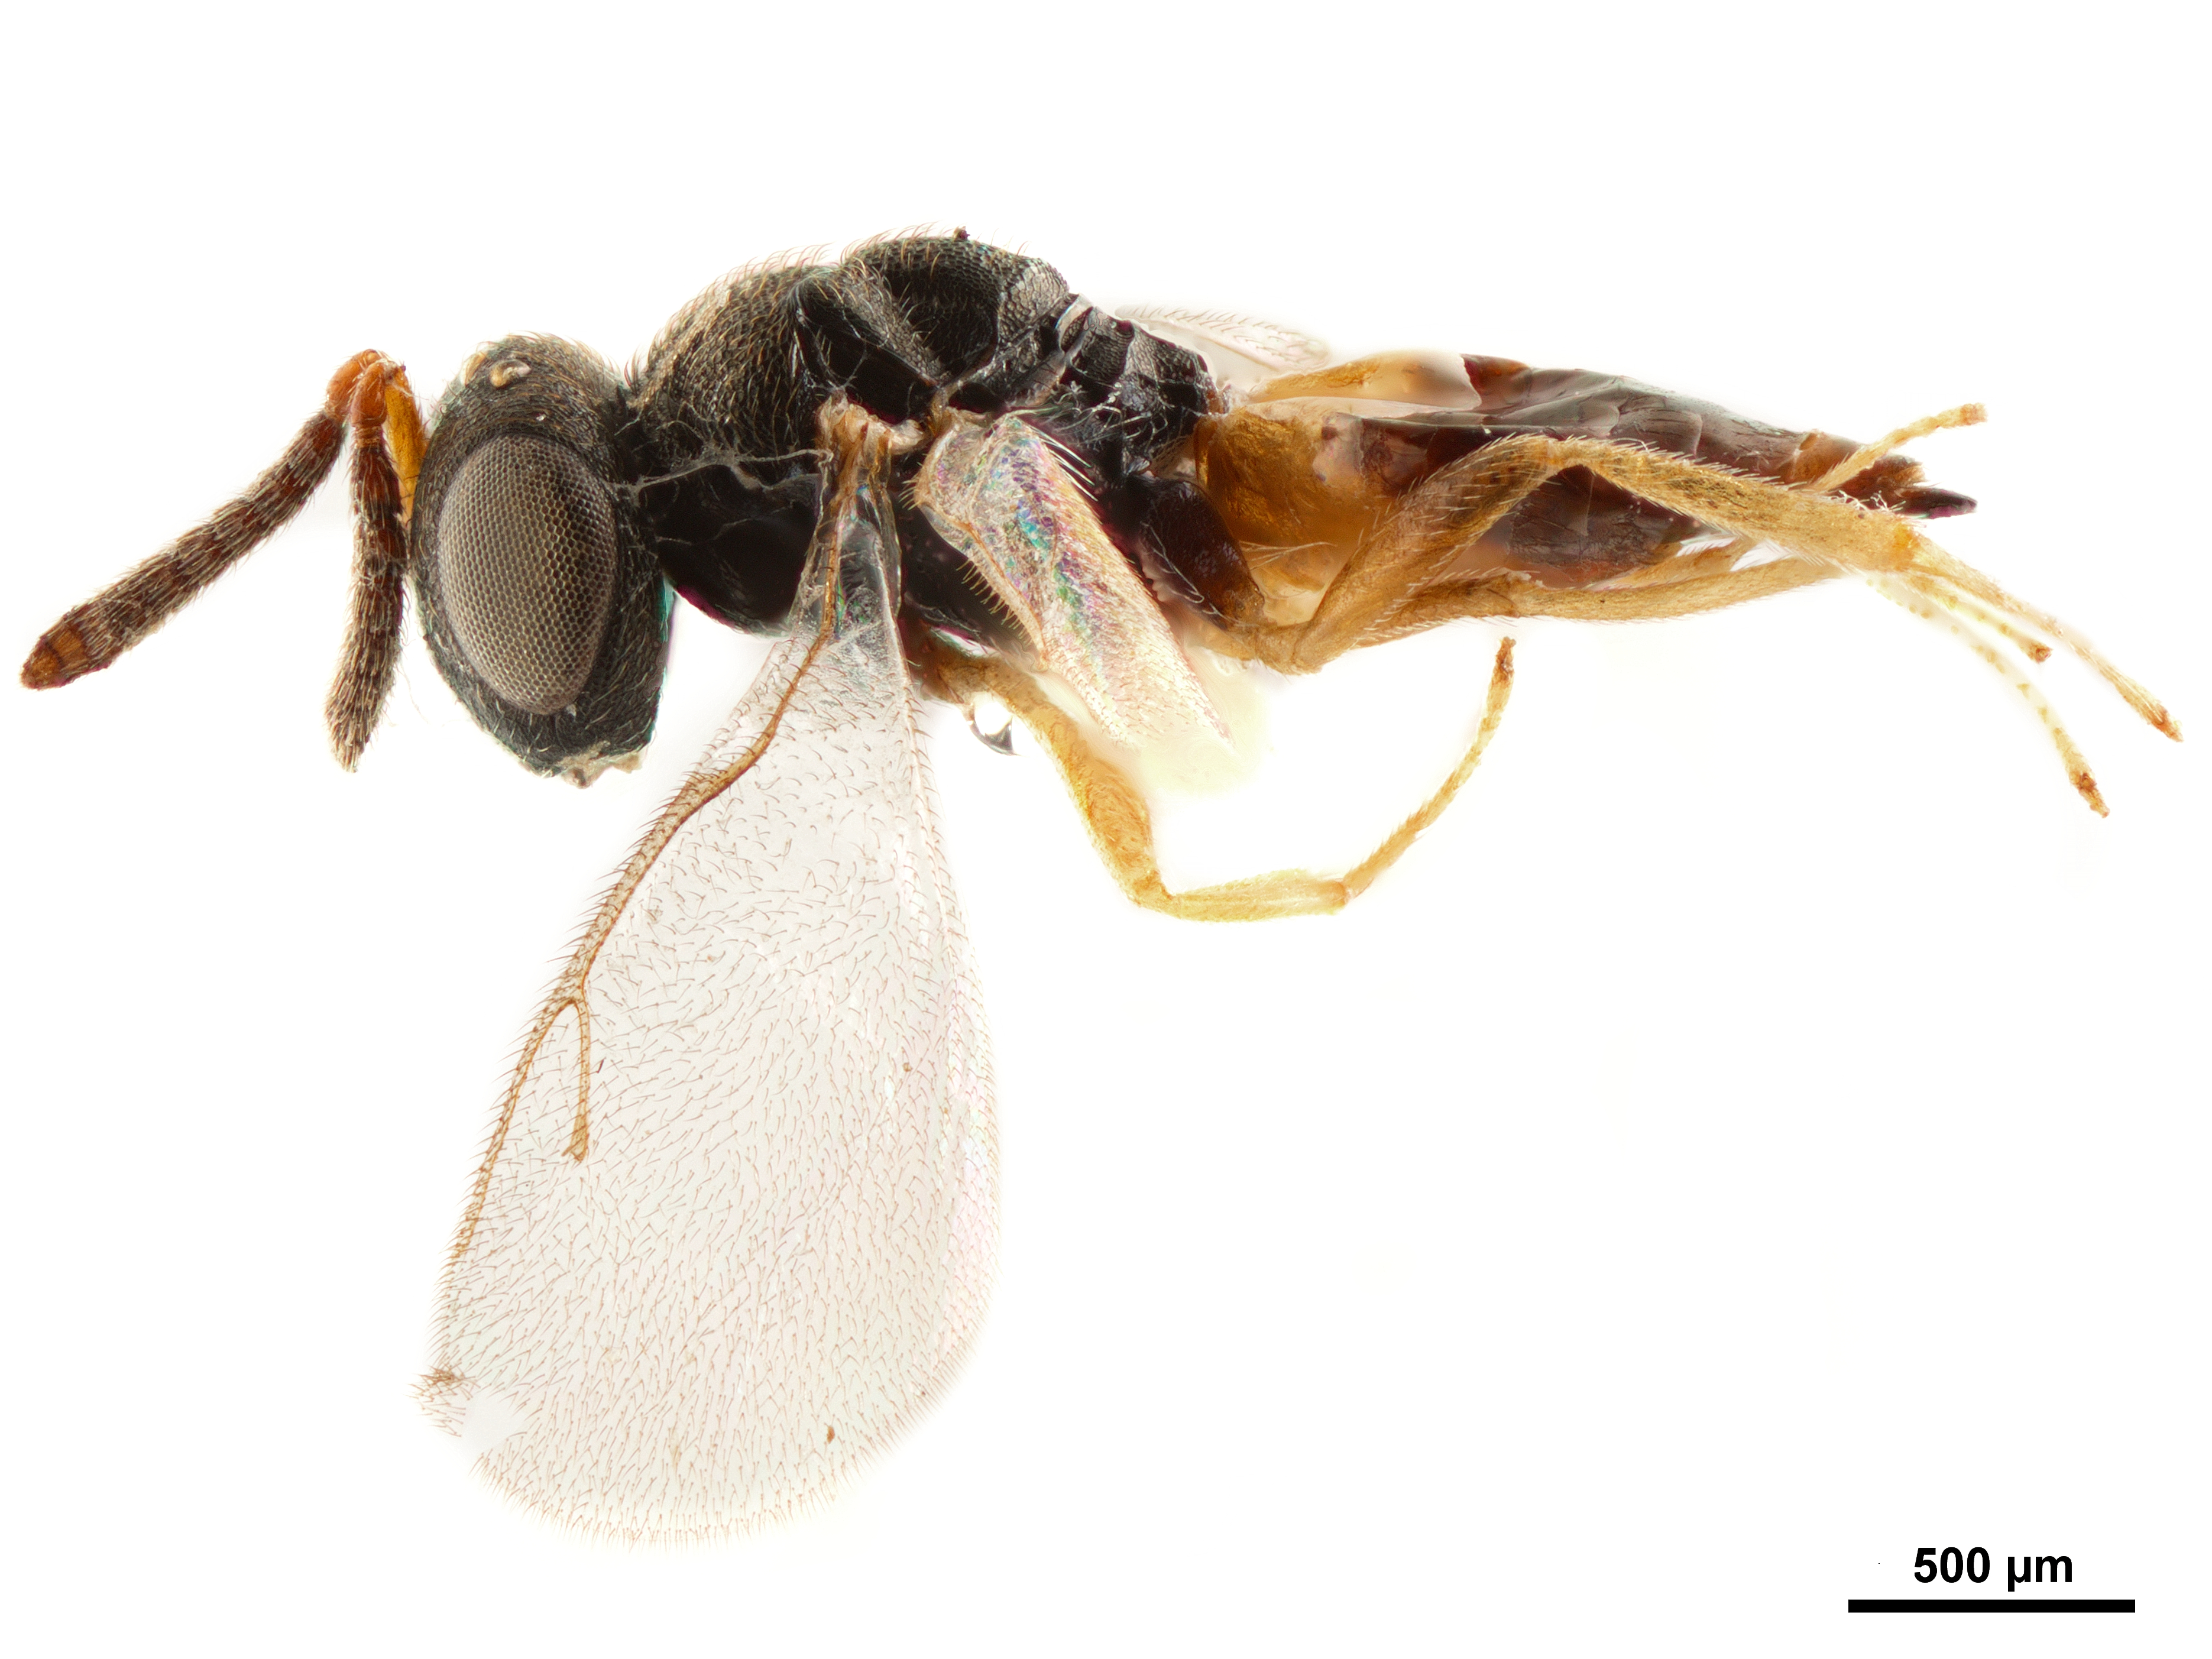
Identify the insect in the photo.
Chrysoglyphe myiobora
